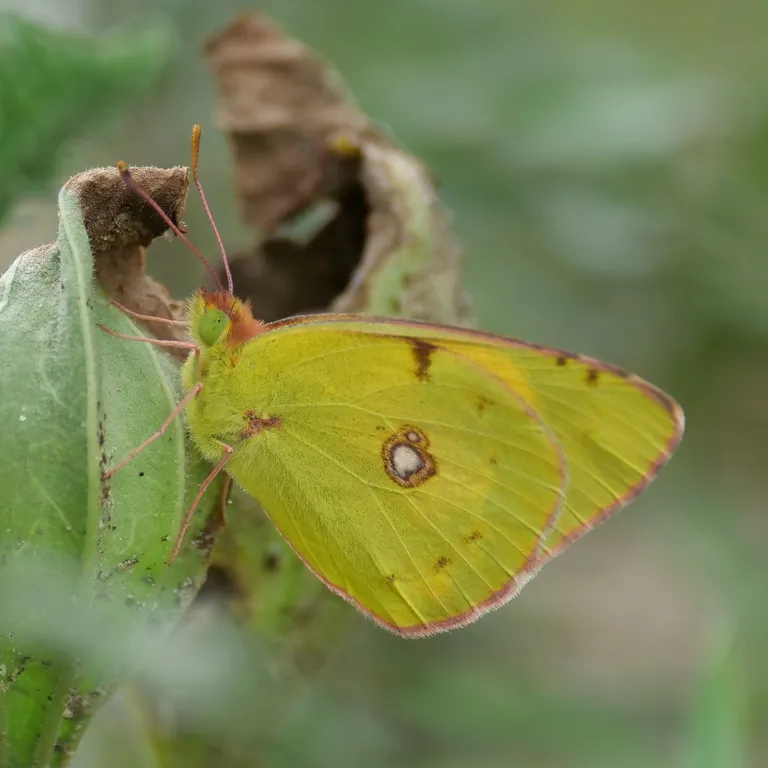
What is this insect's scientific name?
Colias croceus
